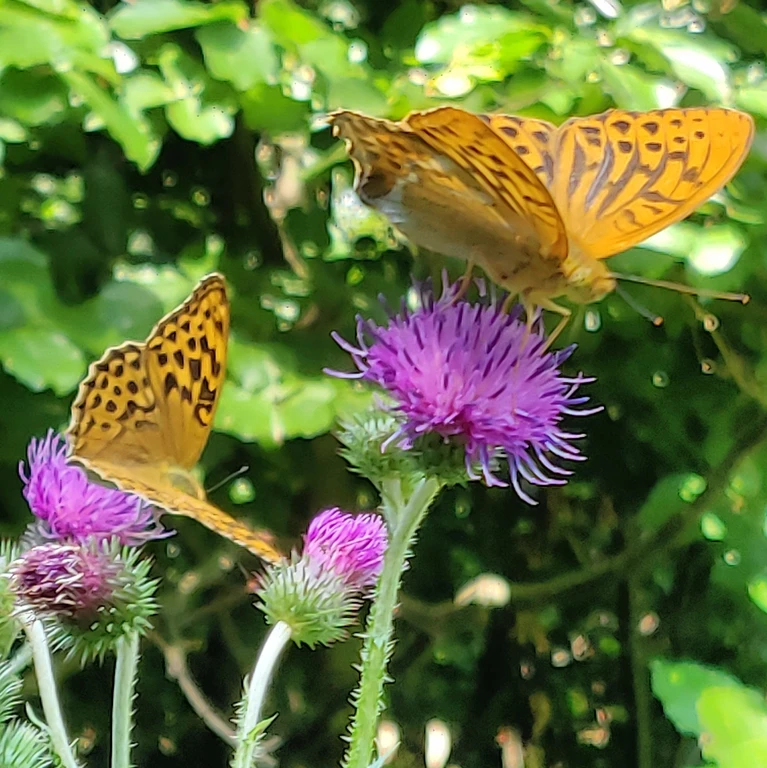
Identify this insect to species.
Argynnis paphia
